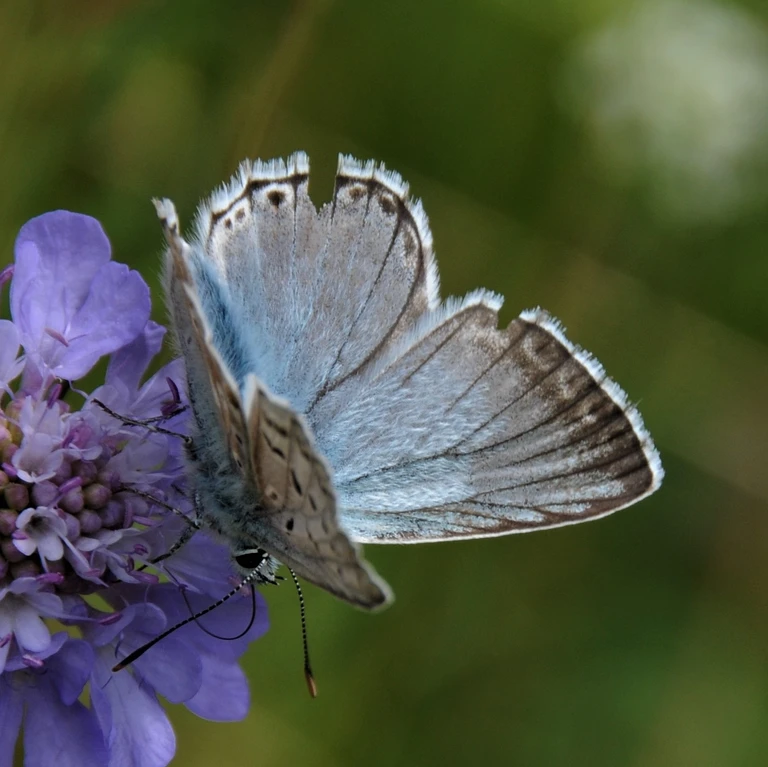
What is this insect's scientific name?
Lysandra coridon
